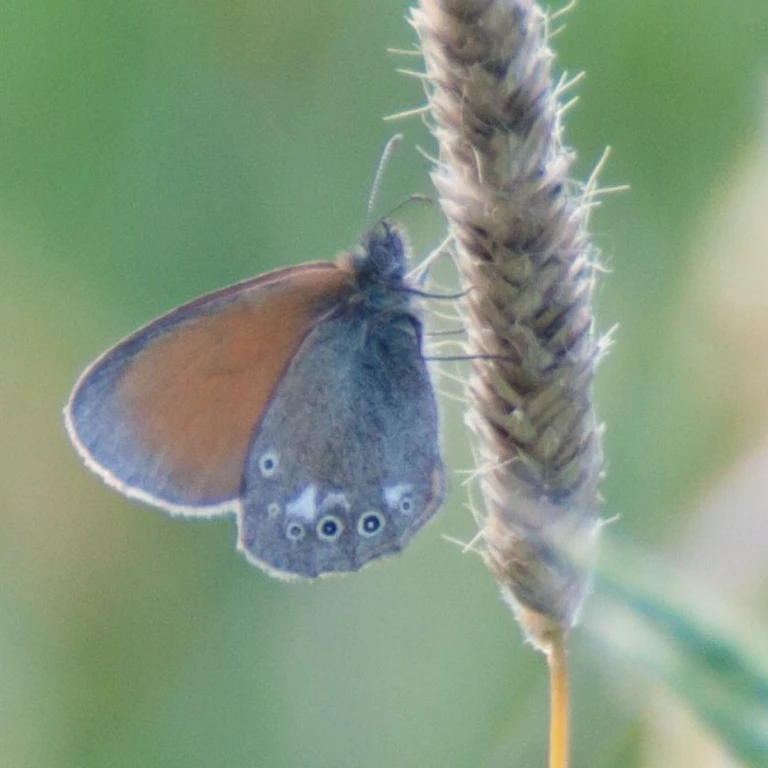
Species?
Coenonympha glycerion (also Coenonympha iphis)
